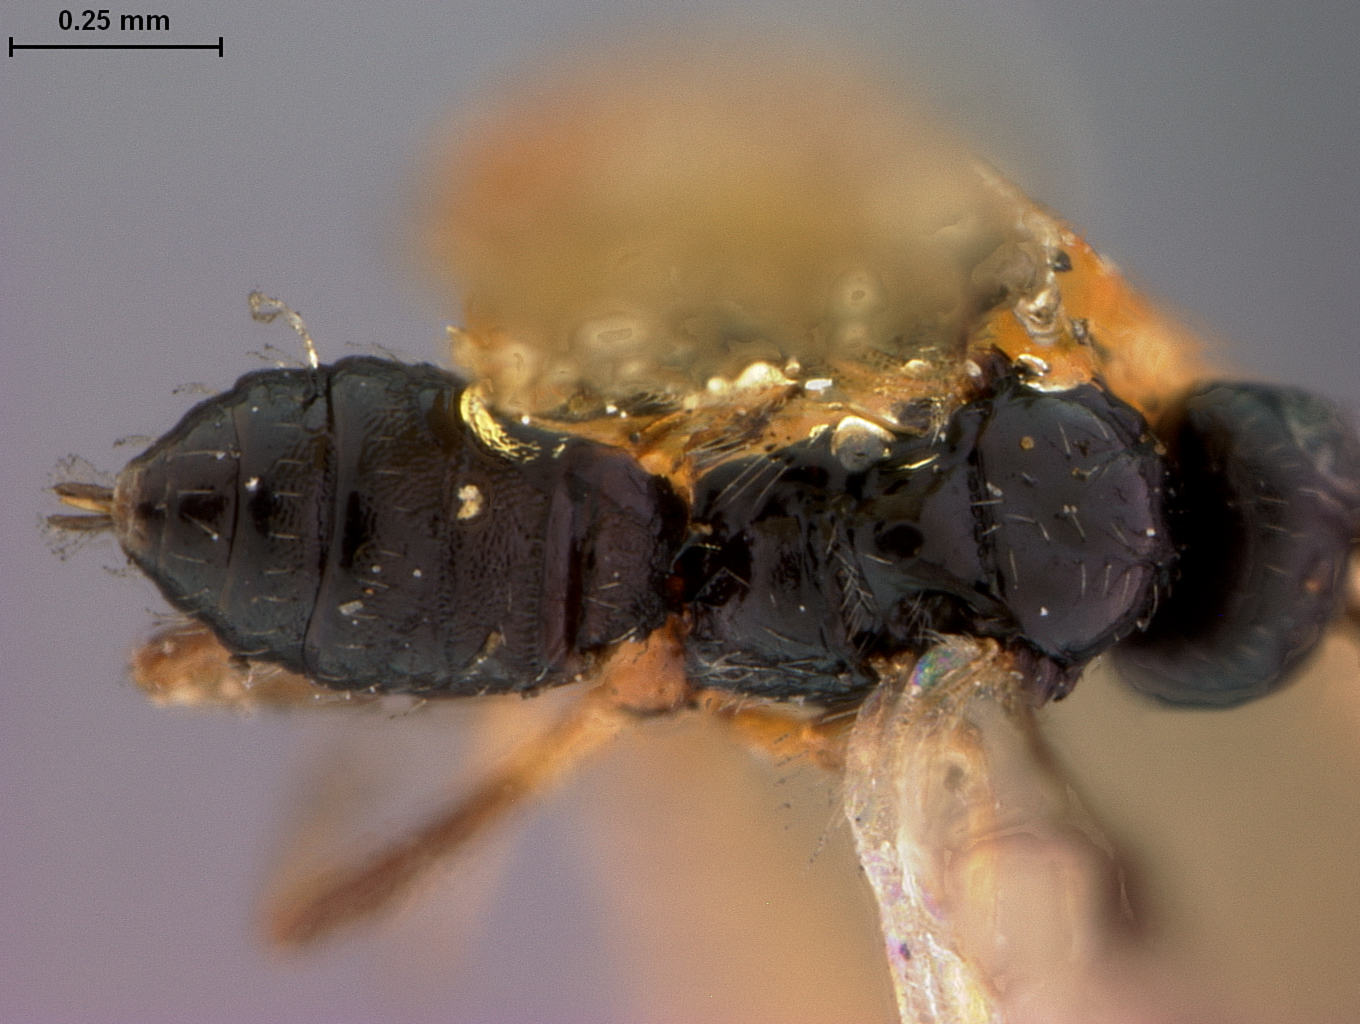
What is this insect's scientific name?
Gnaptodon rugulosus
